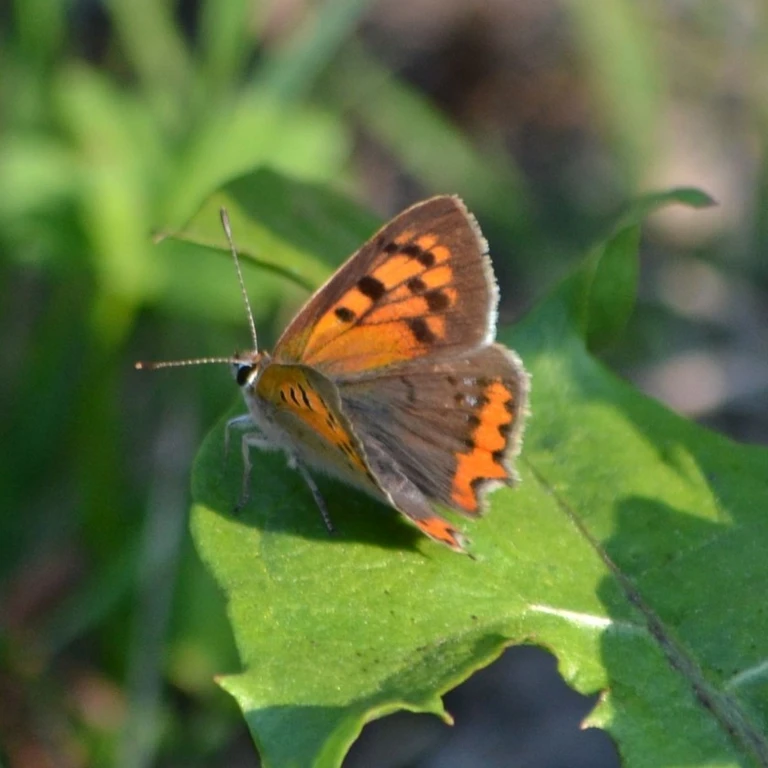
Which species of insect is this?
Lycaena phlaeas
